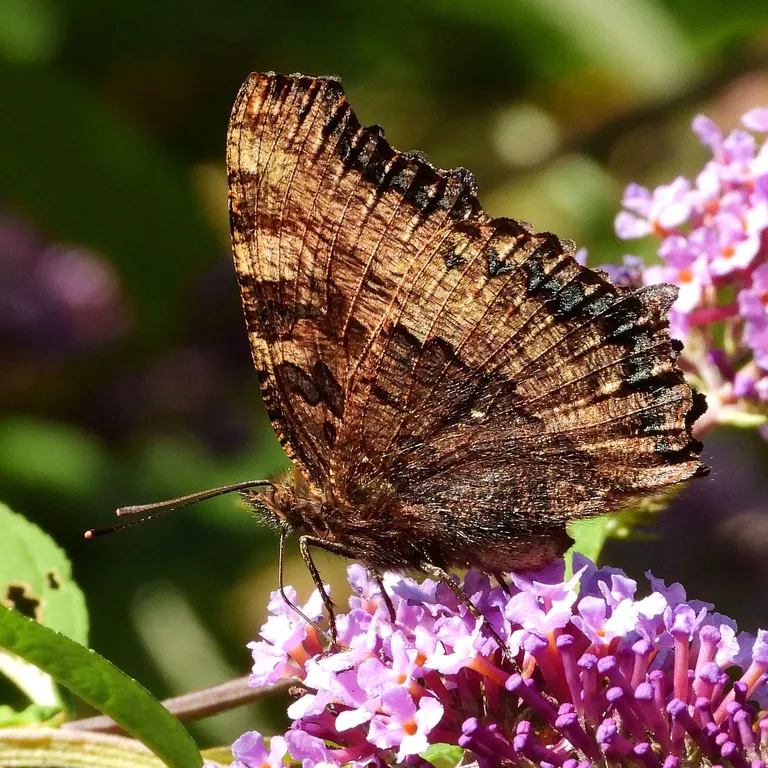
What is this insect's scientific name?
Nymphalis polychloros
